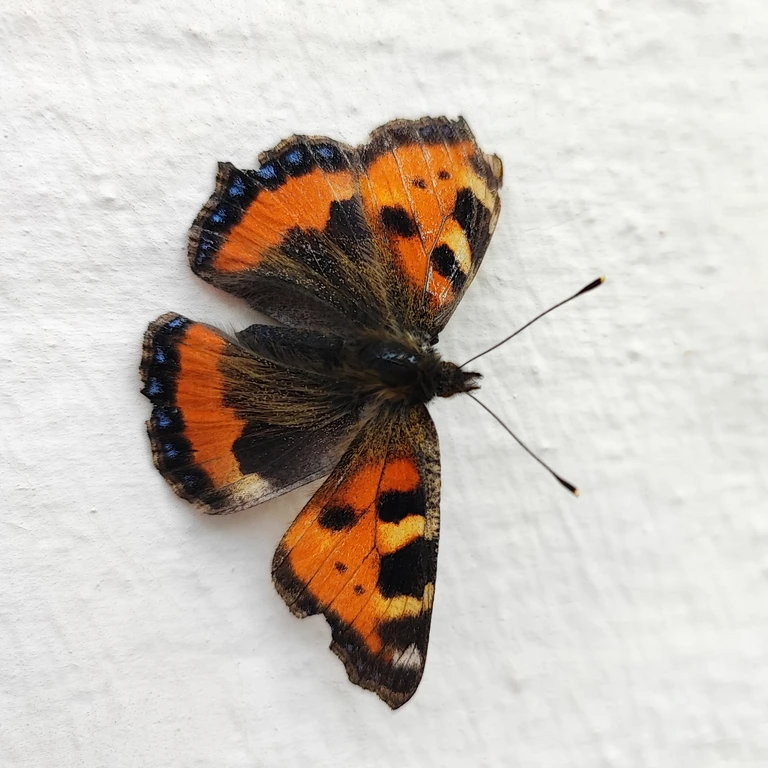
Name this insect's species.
Aglais urticae
